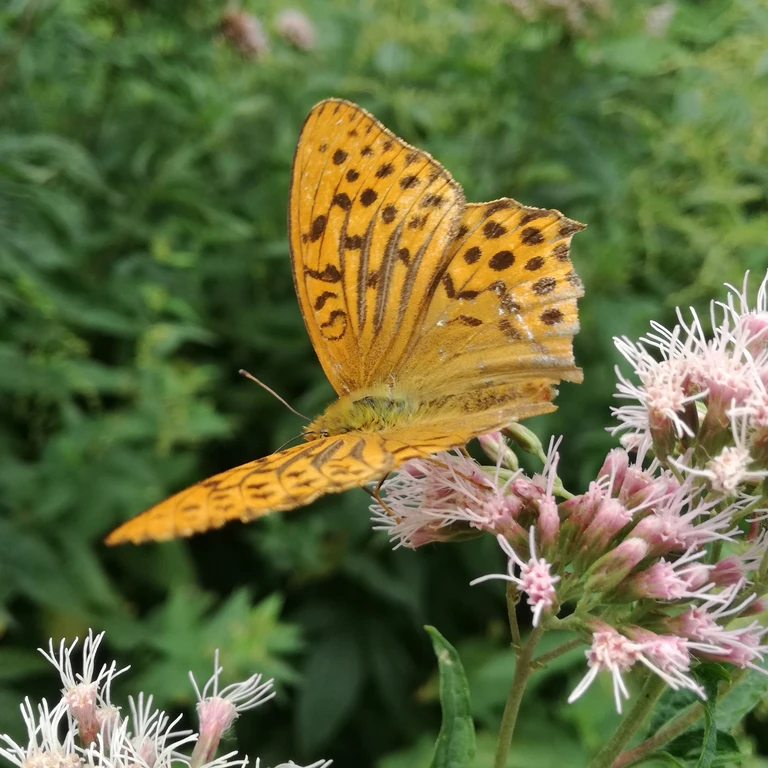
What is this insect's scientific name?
Argynnis paphia
